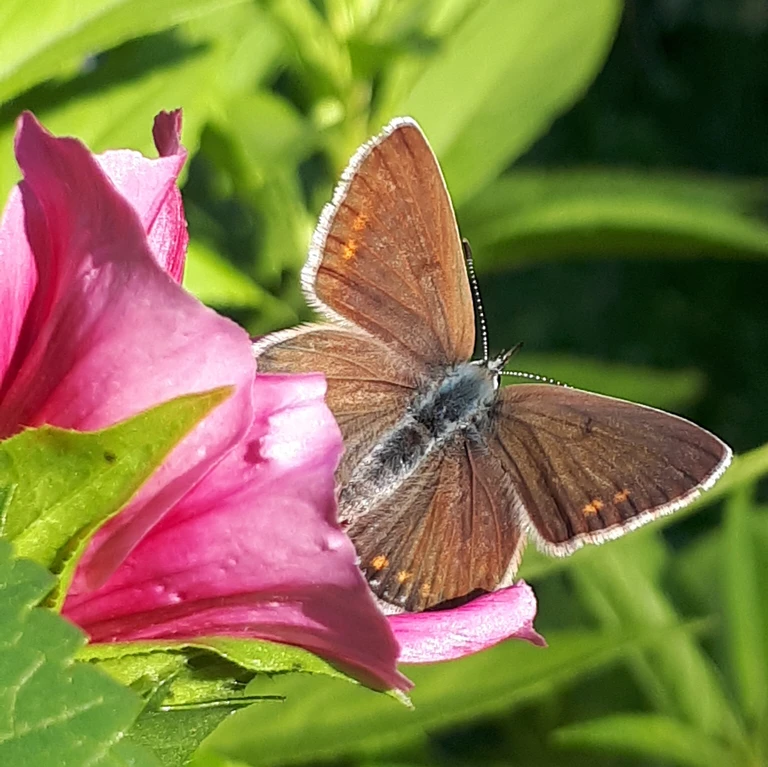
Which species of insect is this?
Polyommatus icarus
